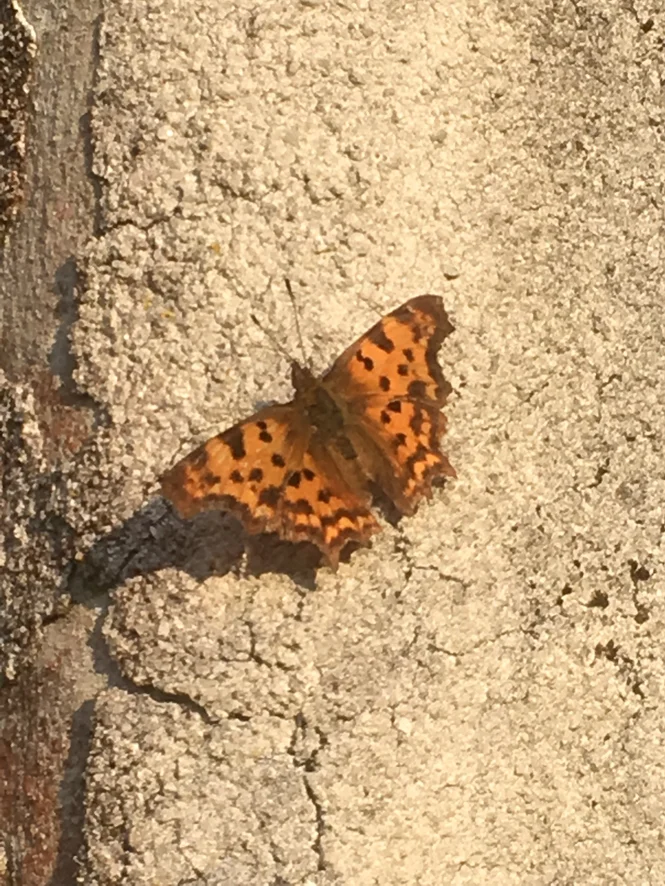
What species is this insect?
Polygonia c-album
